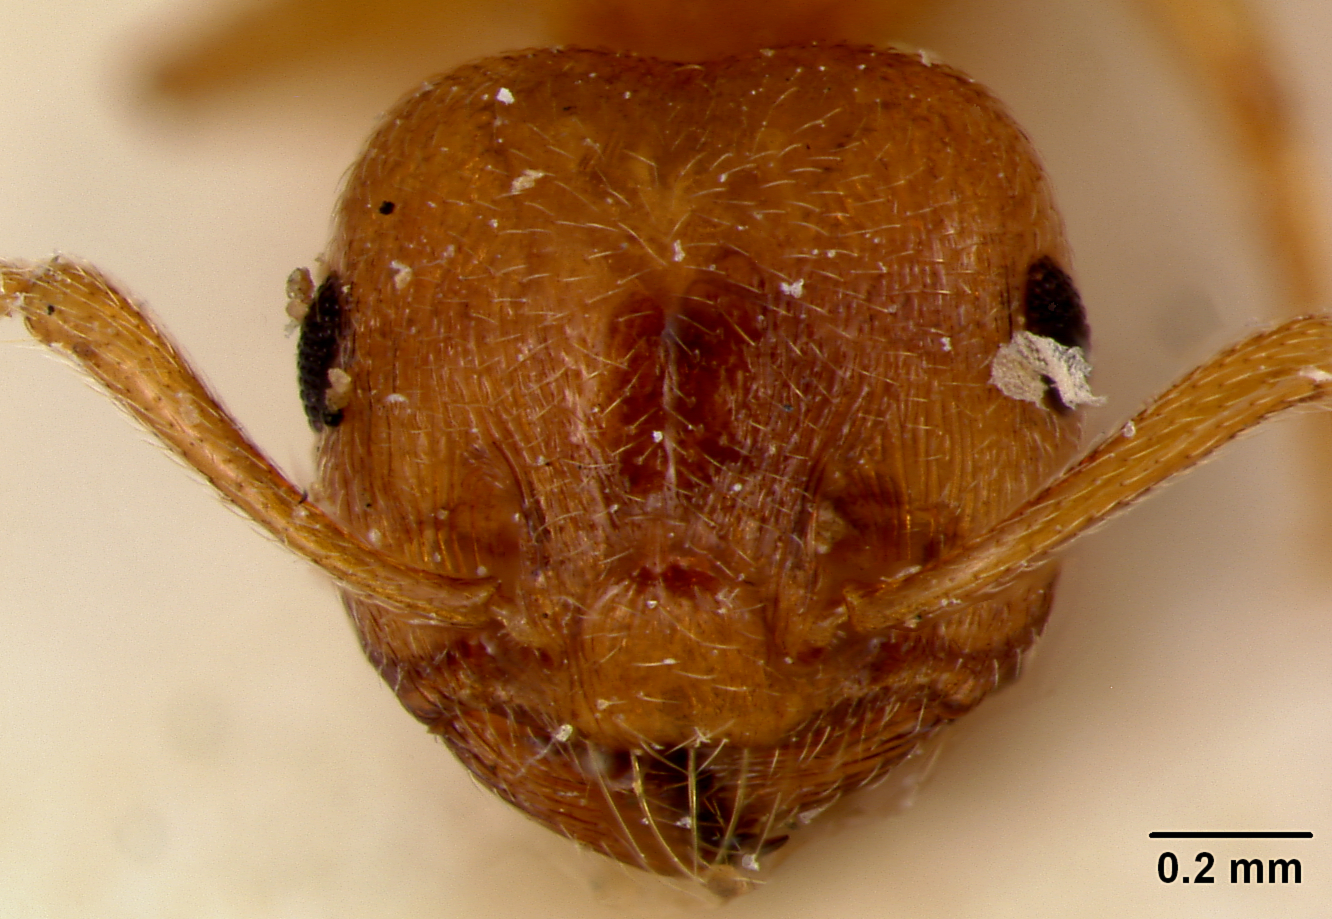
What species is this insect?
Crematogaster paolii
